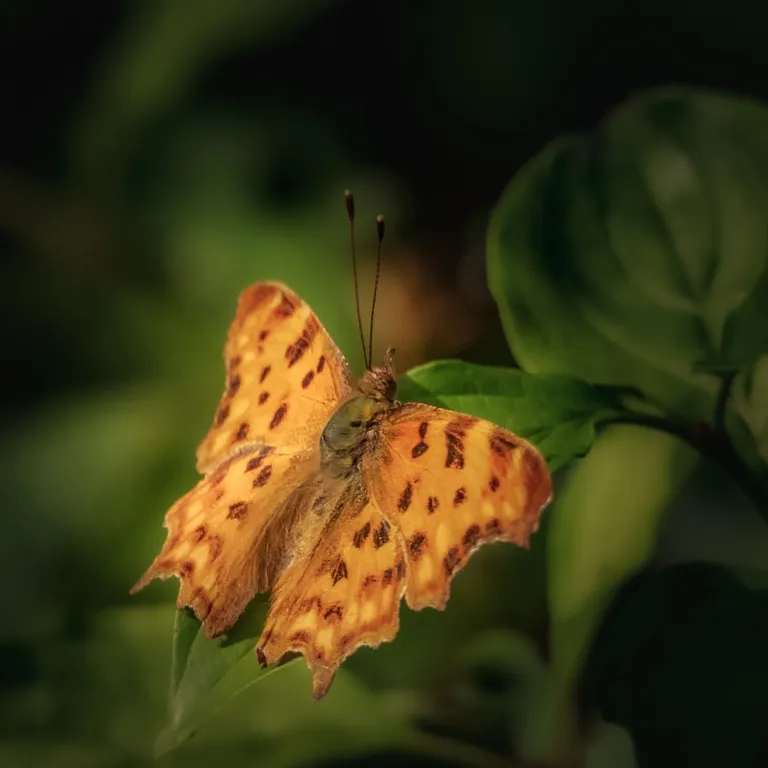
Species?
Polygonia c-album
